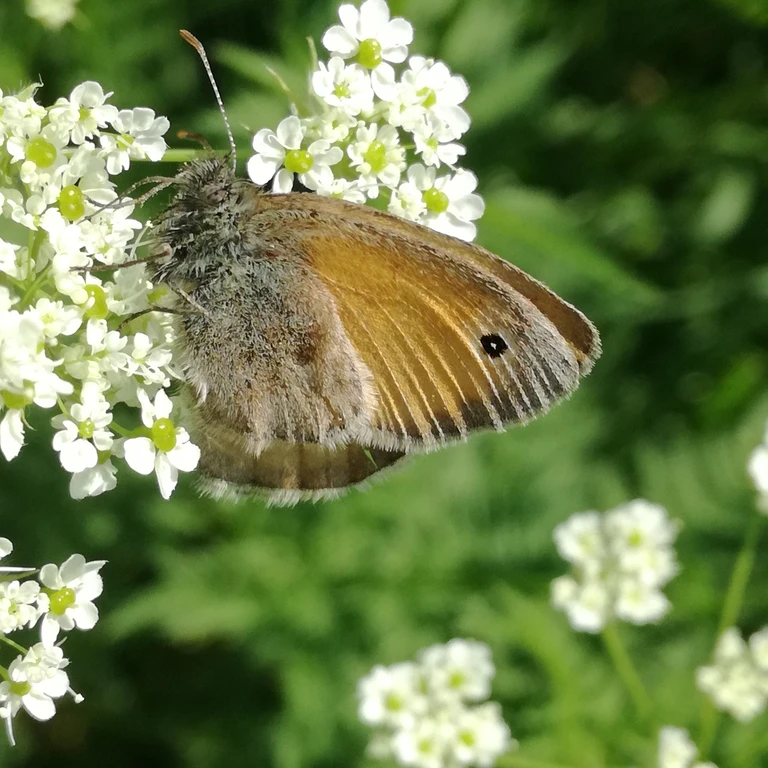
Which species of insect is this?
Coenonympha pamphilus
